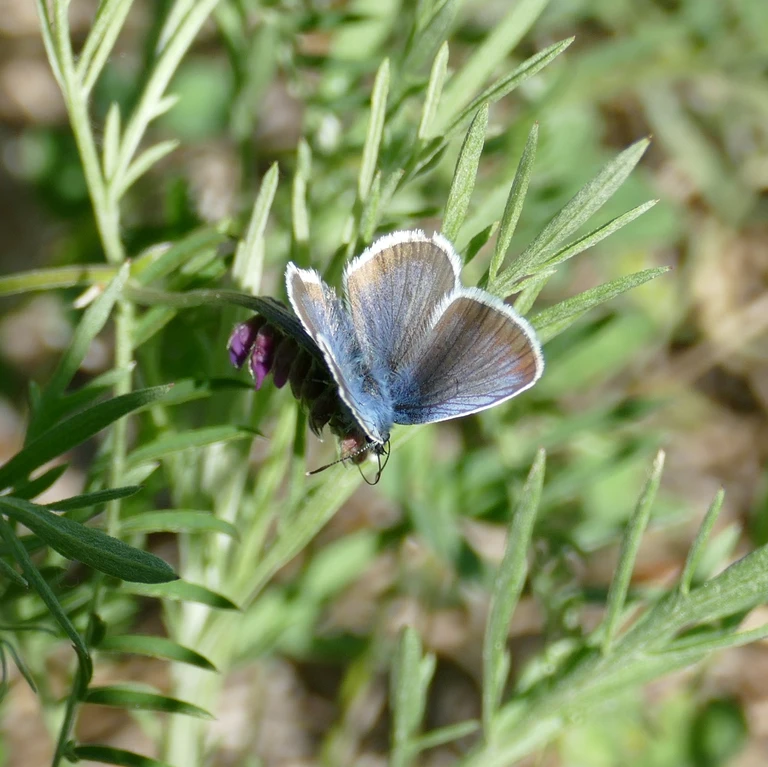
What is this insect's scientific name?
Plebejus argus
